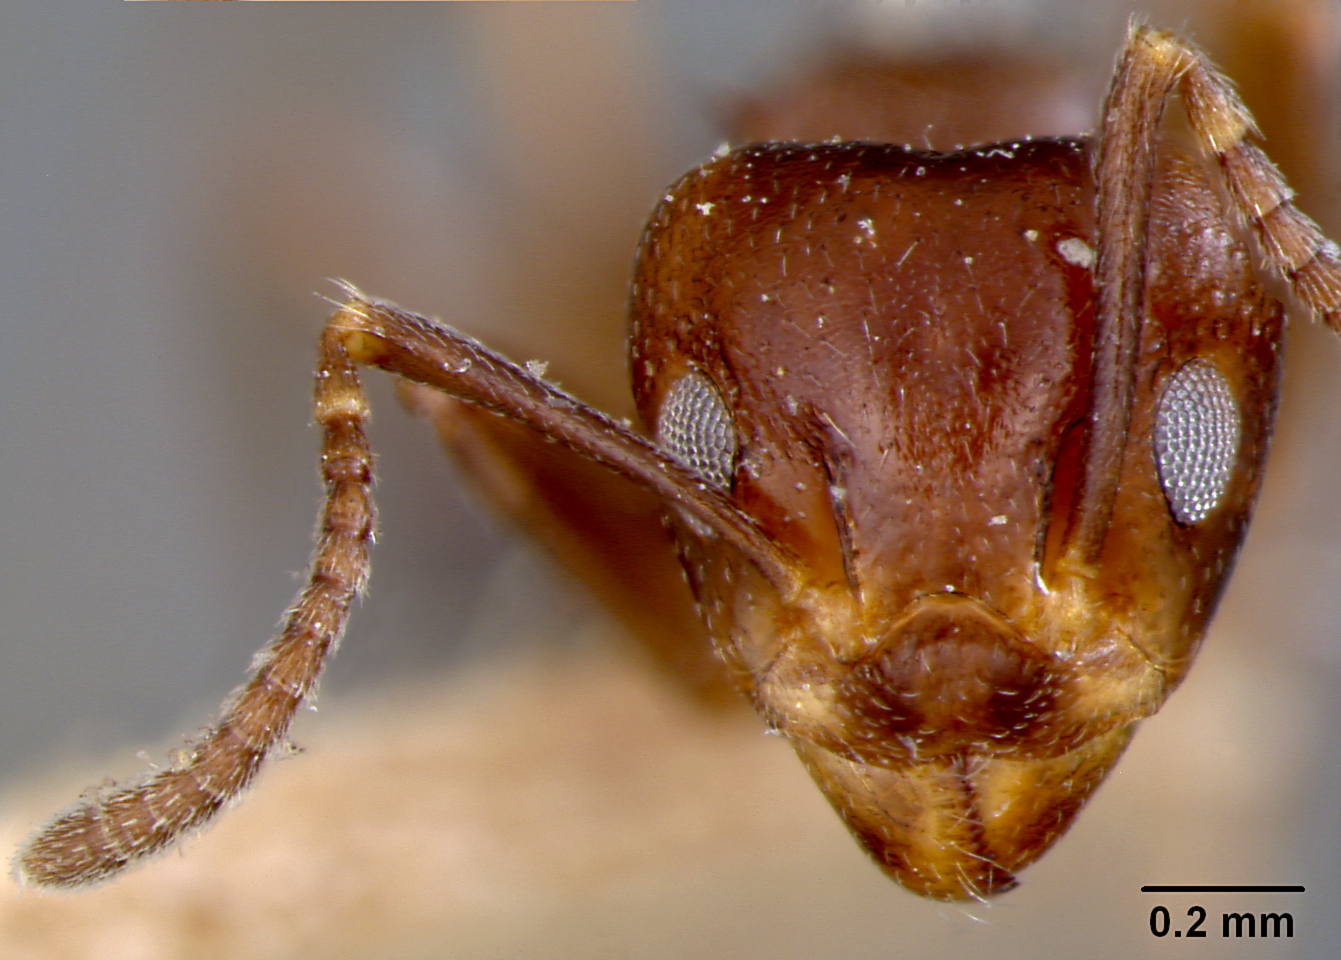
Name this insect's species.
Dolichoderus debilis
